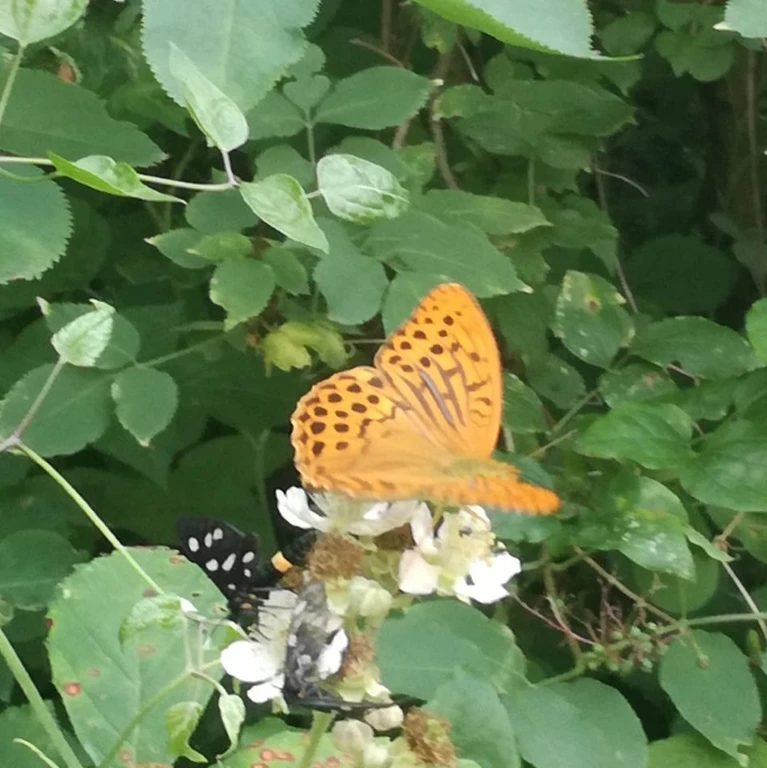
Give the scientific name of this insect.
Argynnis paphia
